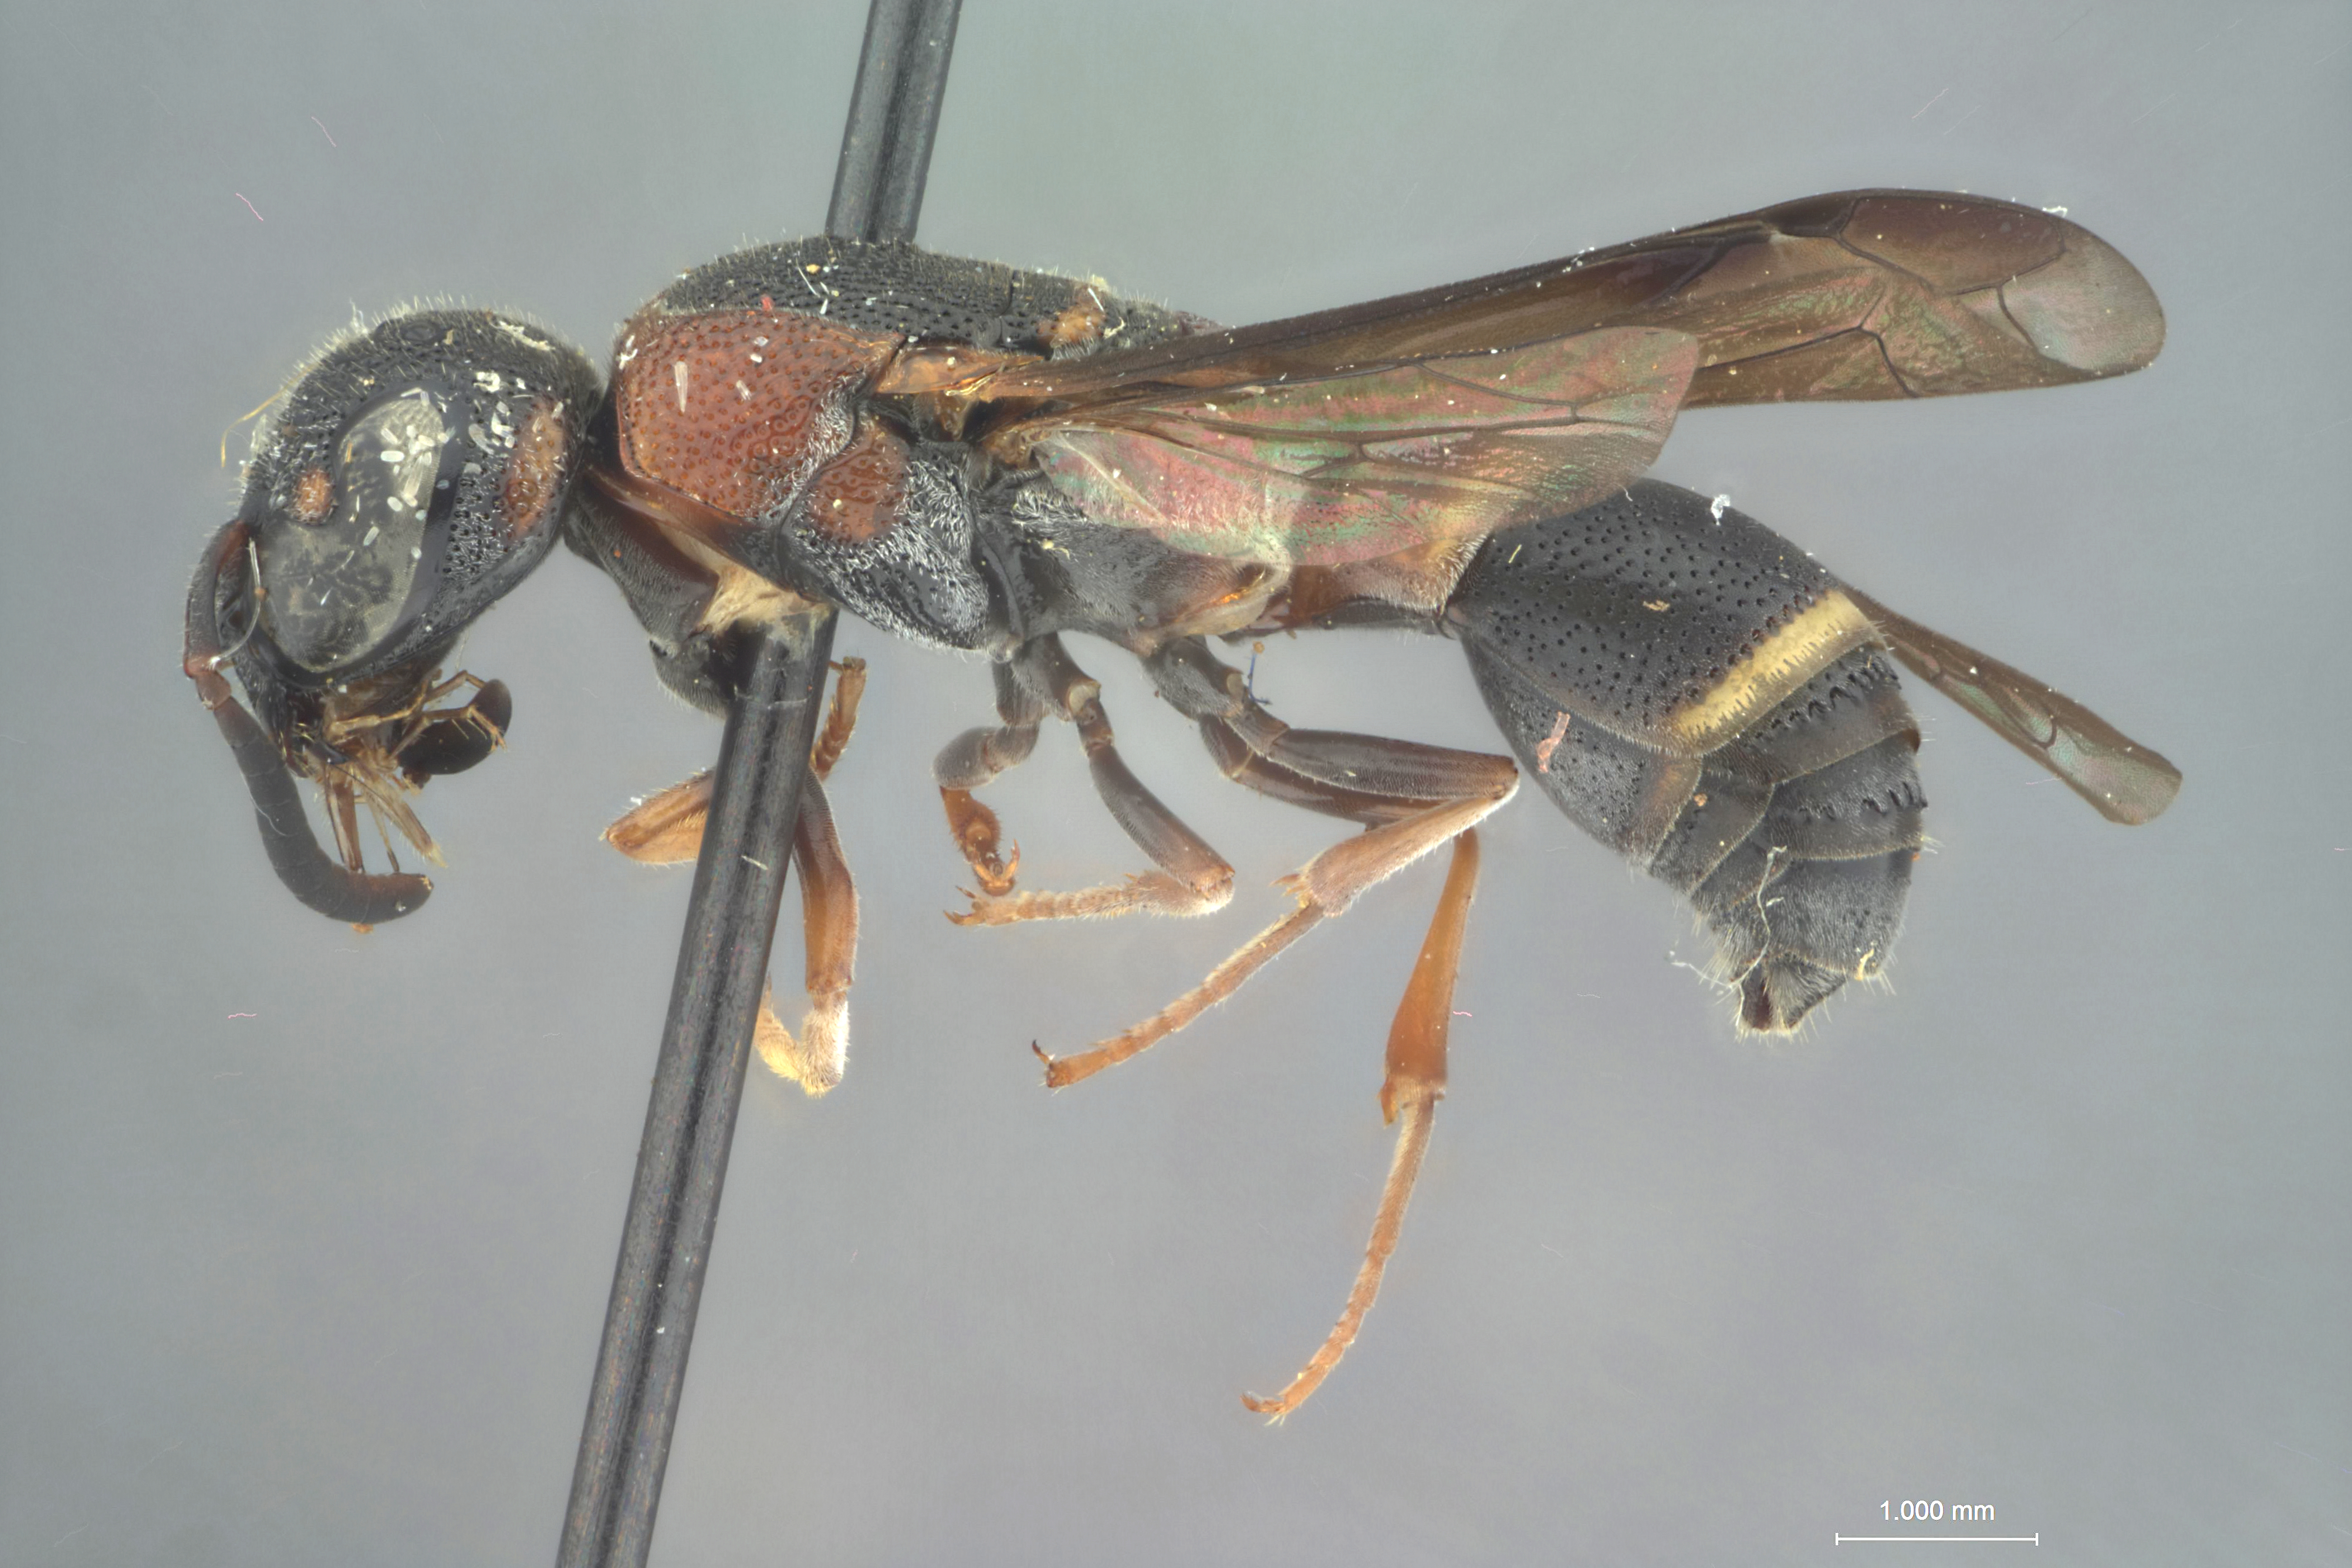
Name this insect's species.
Hypalastoroides impunctatus
